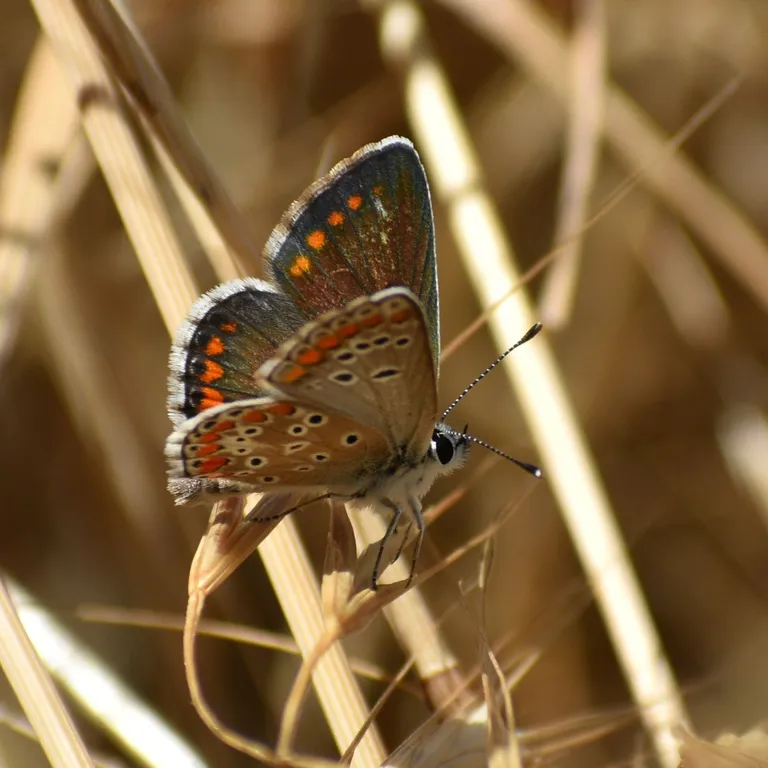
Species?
Aricia agestis/artaxerxes
